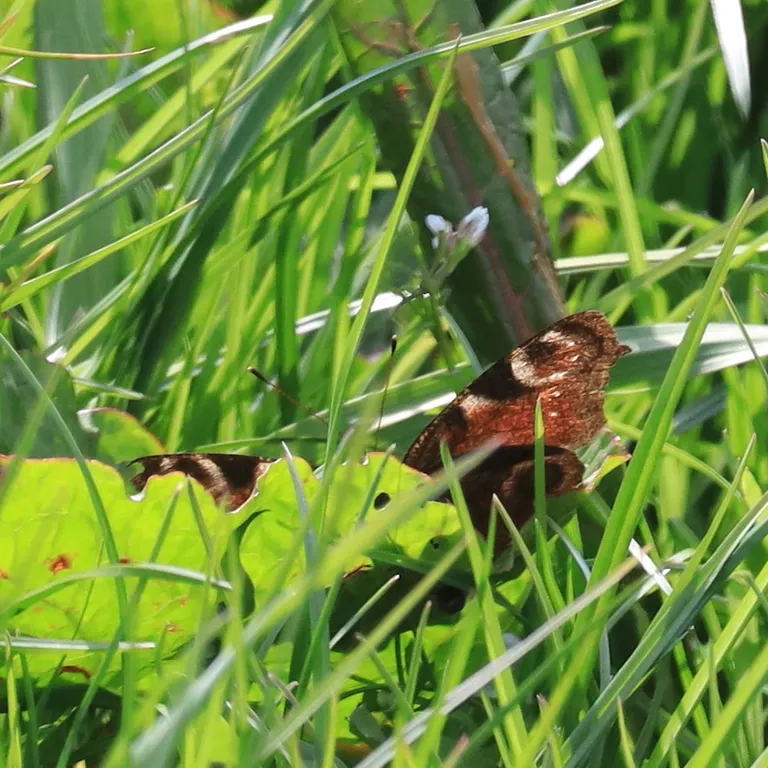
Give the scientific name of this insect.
Aglais io
